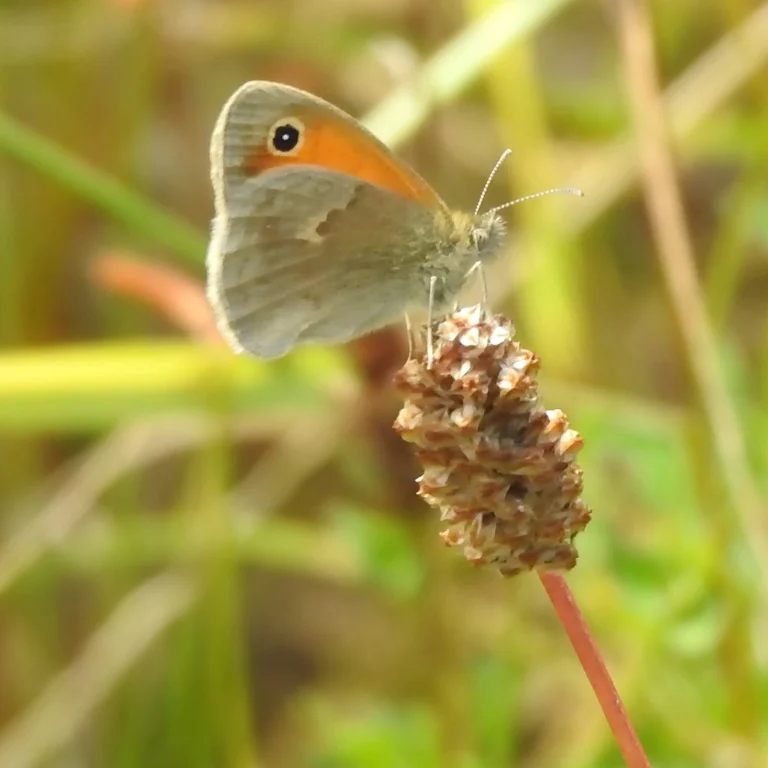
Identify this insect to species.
Coenonympha pamphilus
